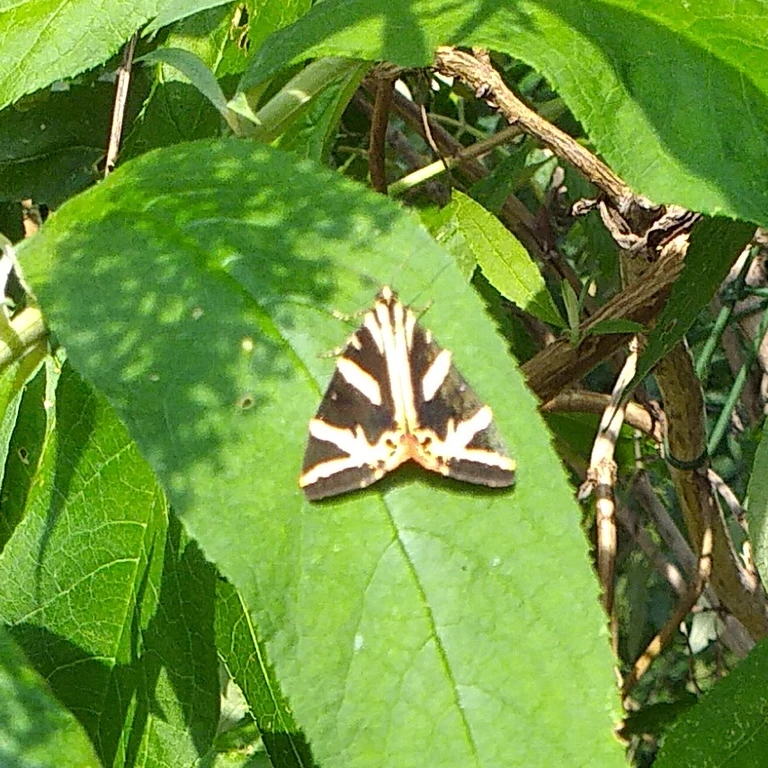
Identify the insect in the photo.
Euplagia quadripunctaria
